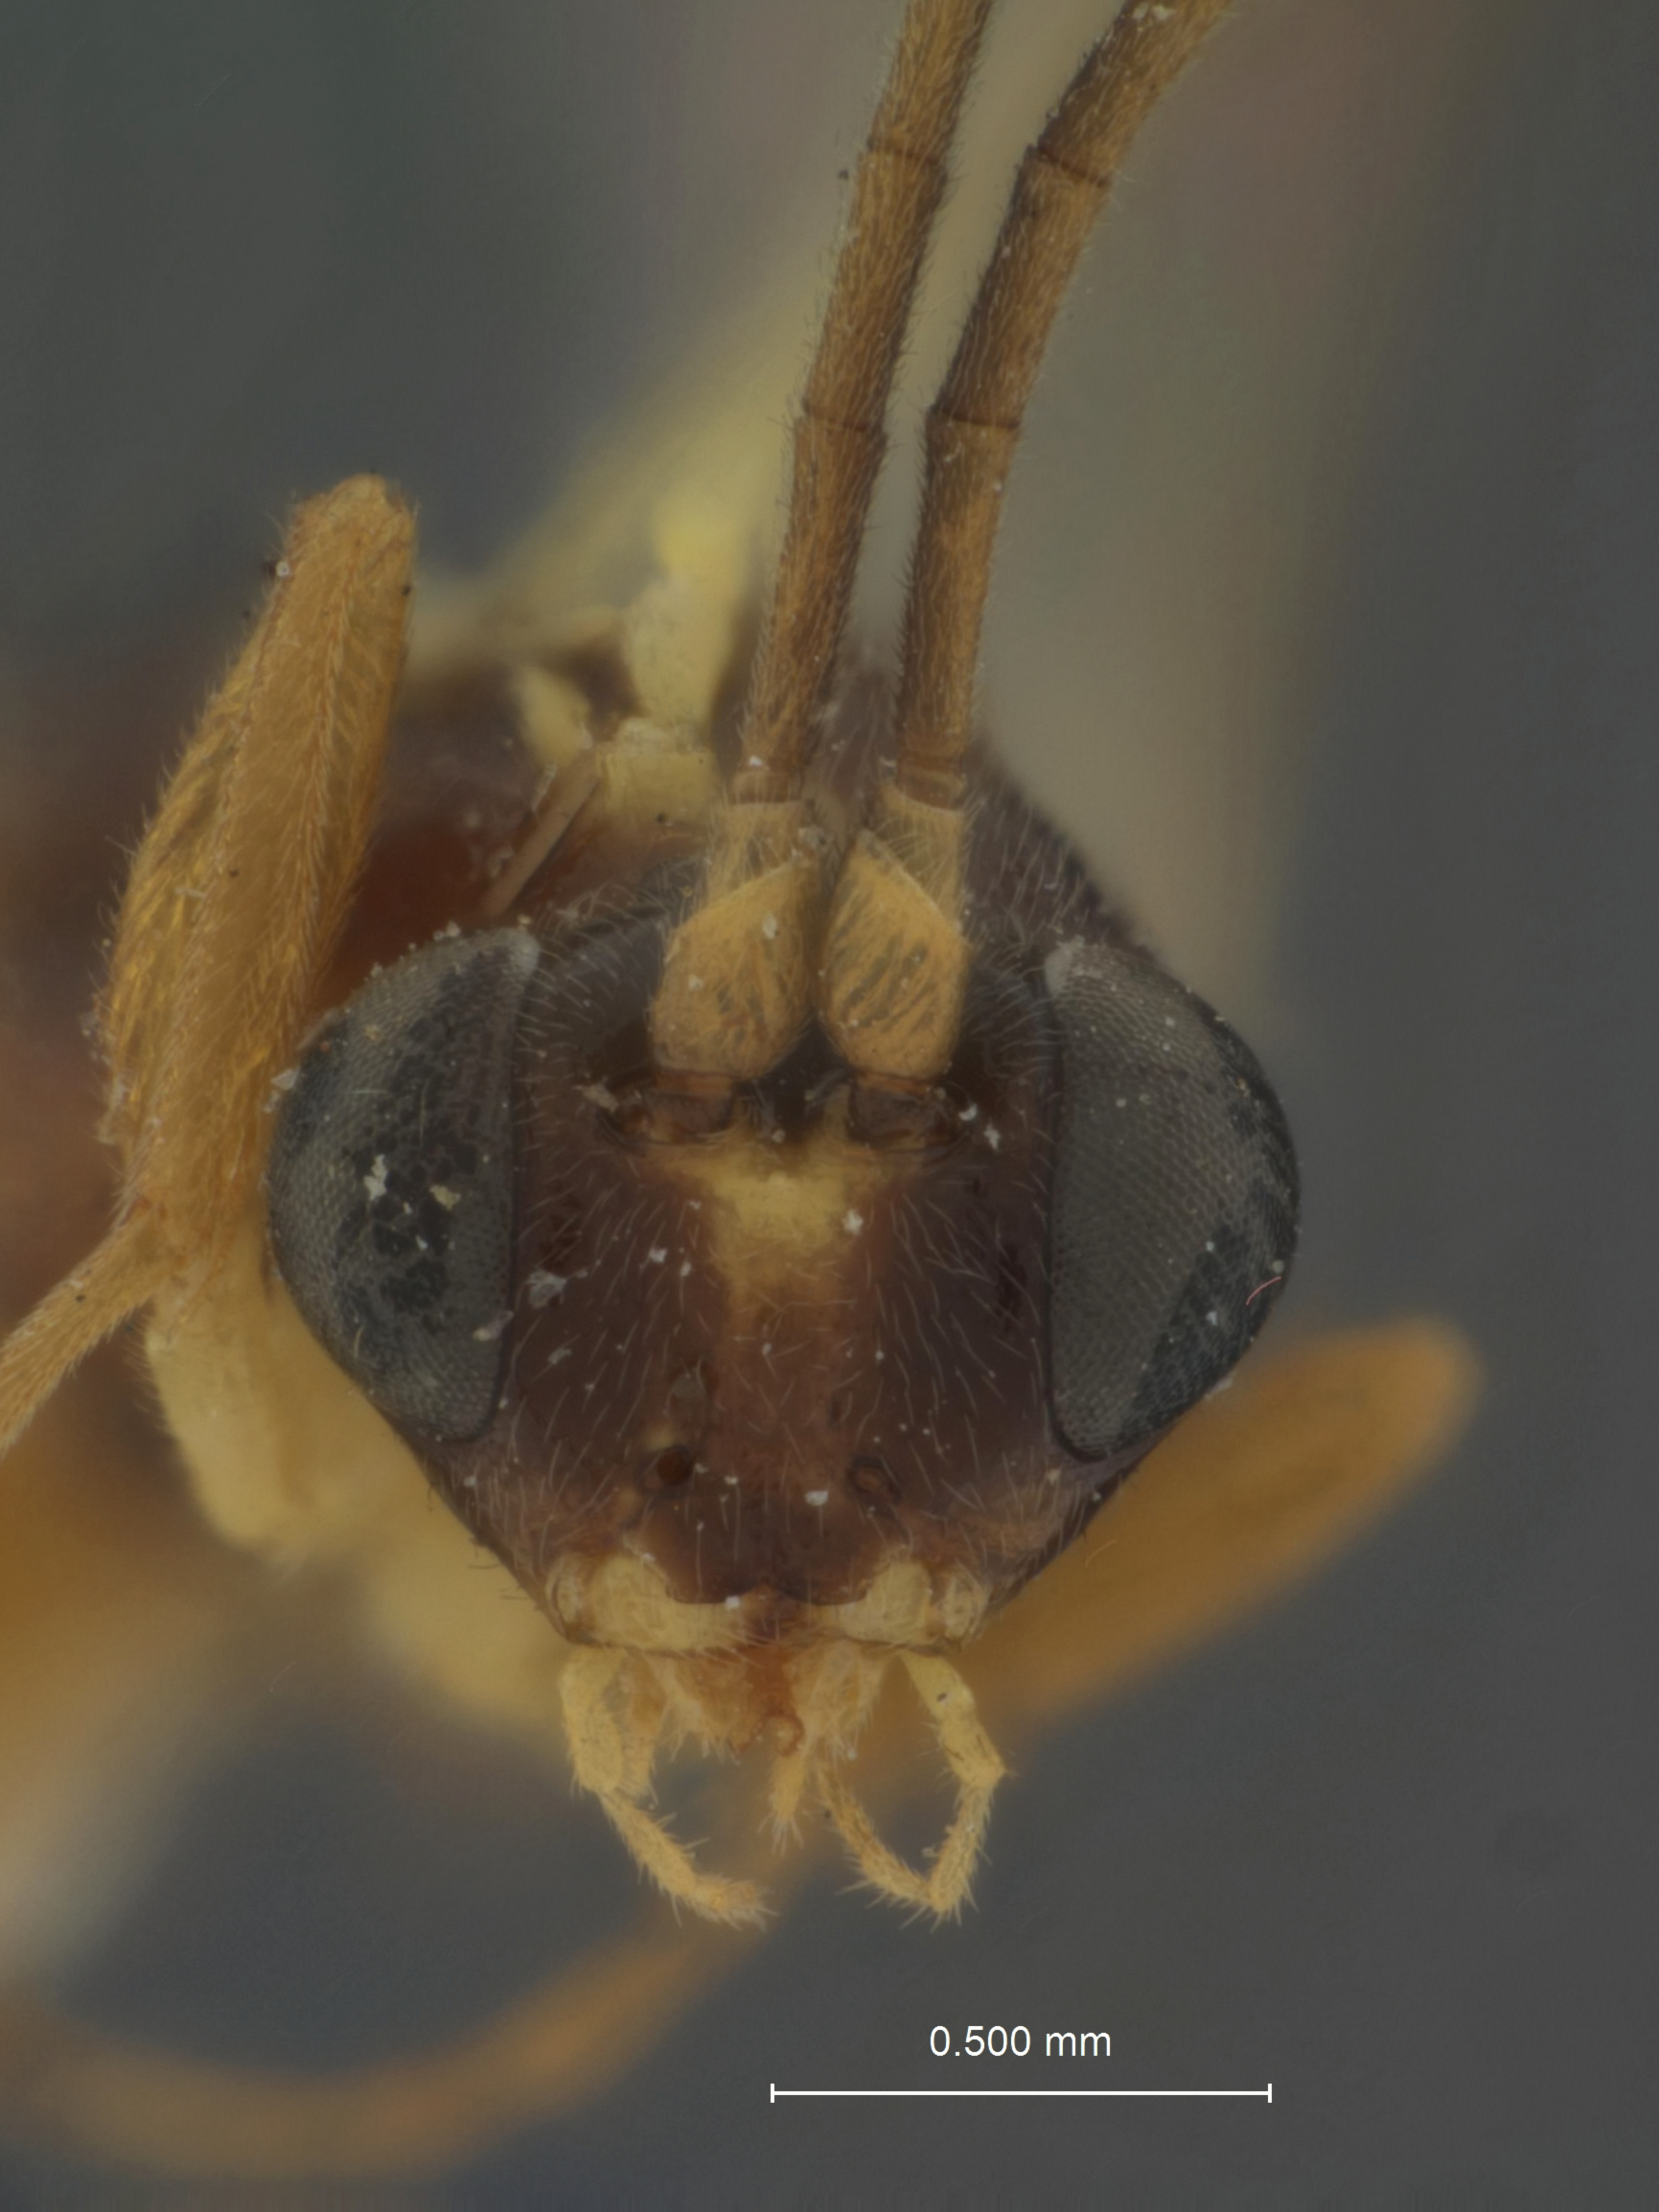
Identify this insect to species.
Trematopygus cultriformis
